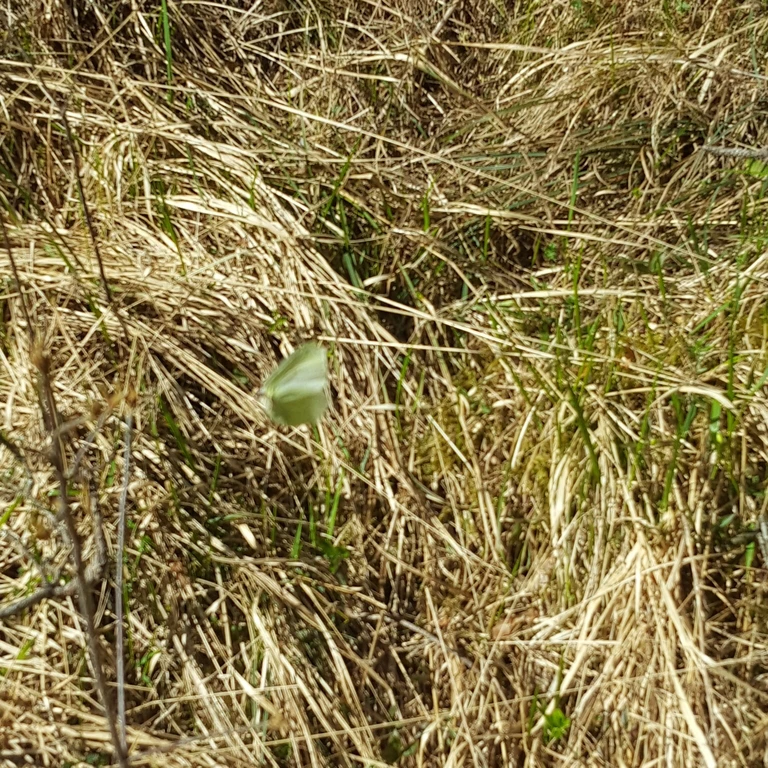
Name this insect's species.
Gonepteryx rhamni
